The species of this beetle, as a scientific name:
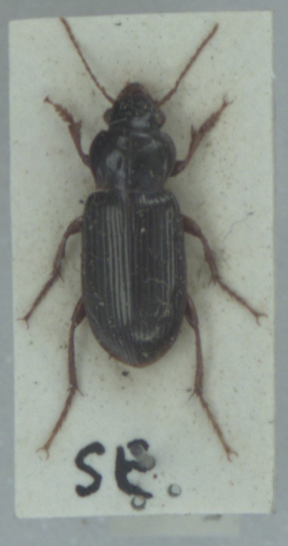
Amara convexiuscula
